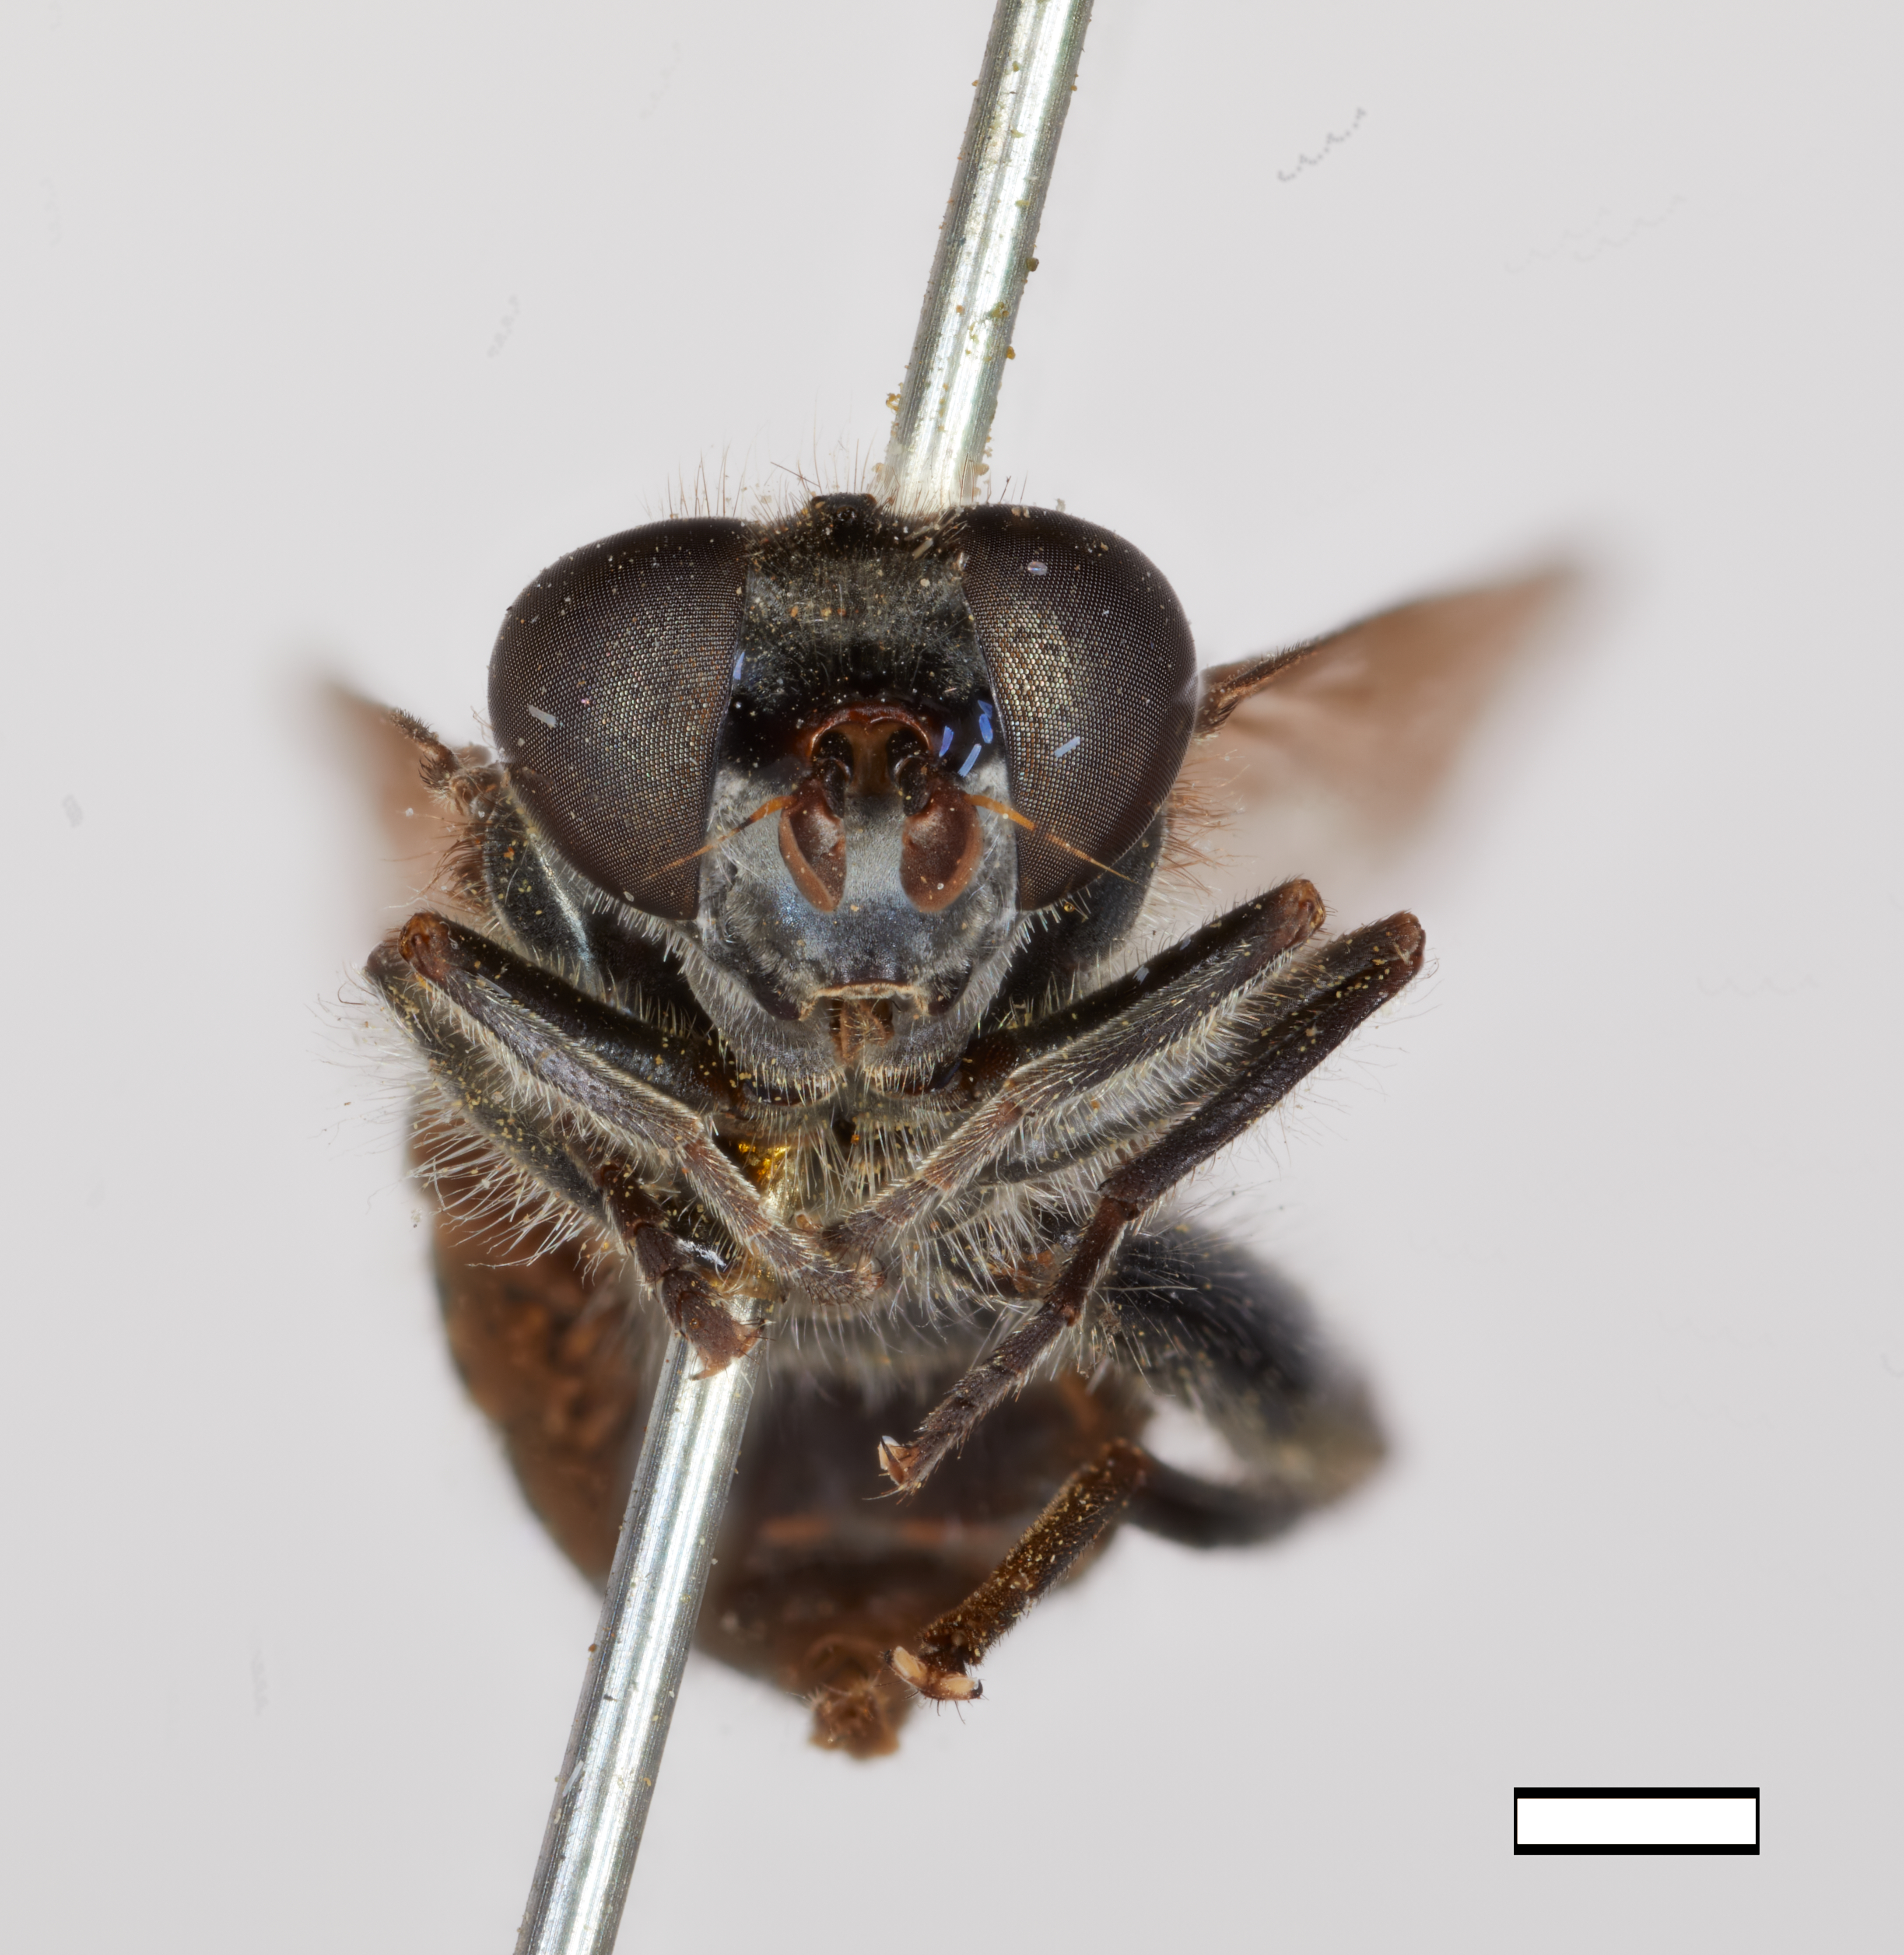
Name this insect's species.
Xylota rileyi
